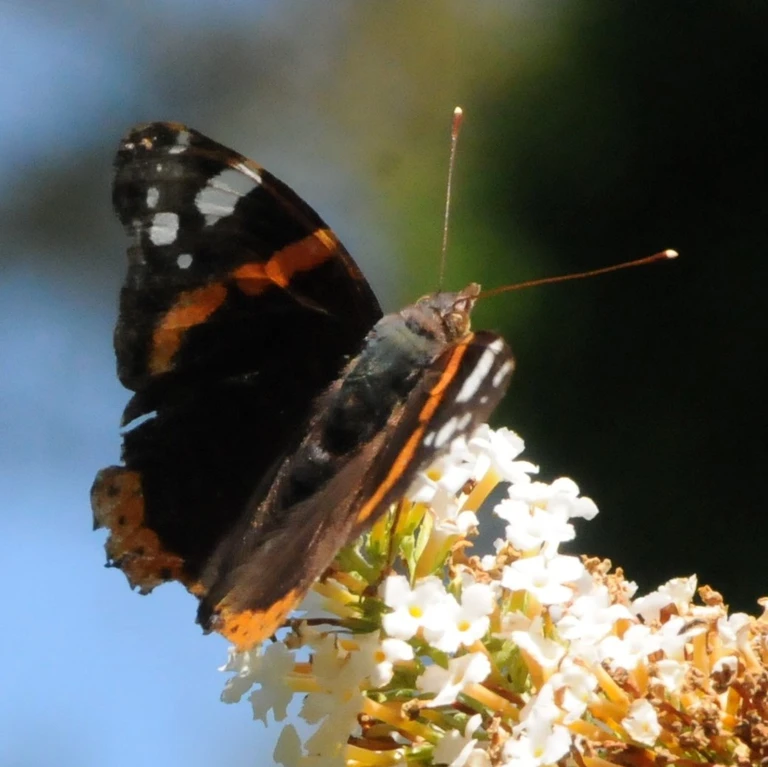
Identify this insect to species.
Vanessa atalanta
